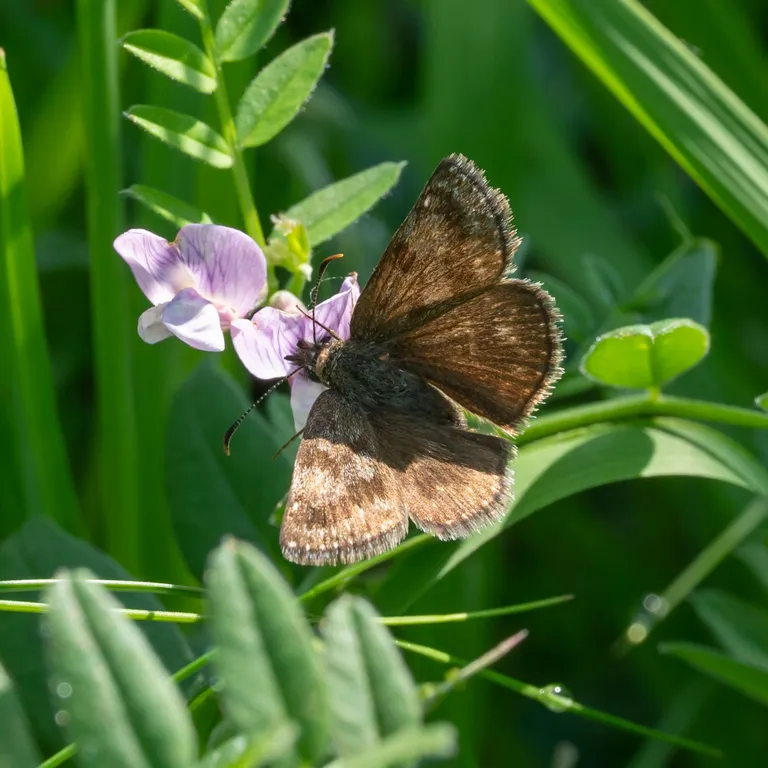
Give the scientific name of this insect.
Erynnis tages
